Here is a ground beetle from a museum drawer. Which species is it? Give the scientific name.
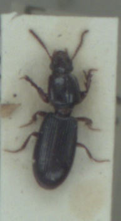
Clivina fossor
